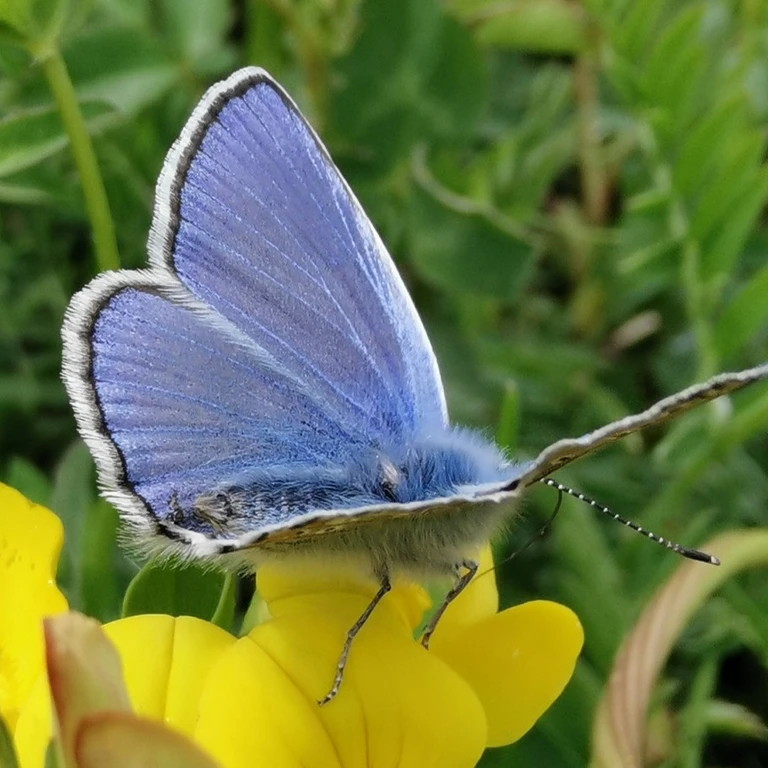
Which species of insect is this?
Polyommatus icarus
